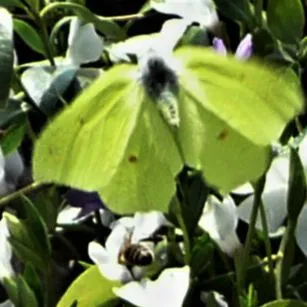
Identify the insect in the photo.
Gonepteryx rhamni
